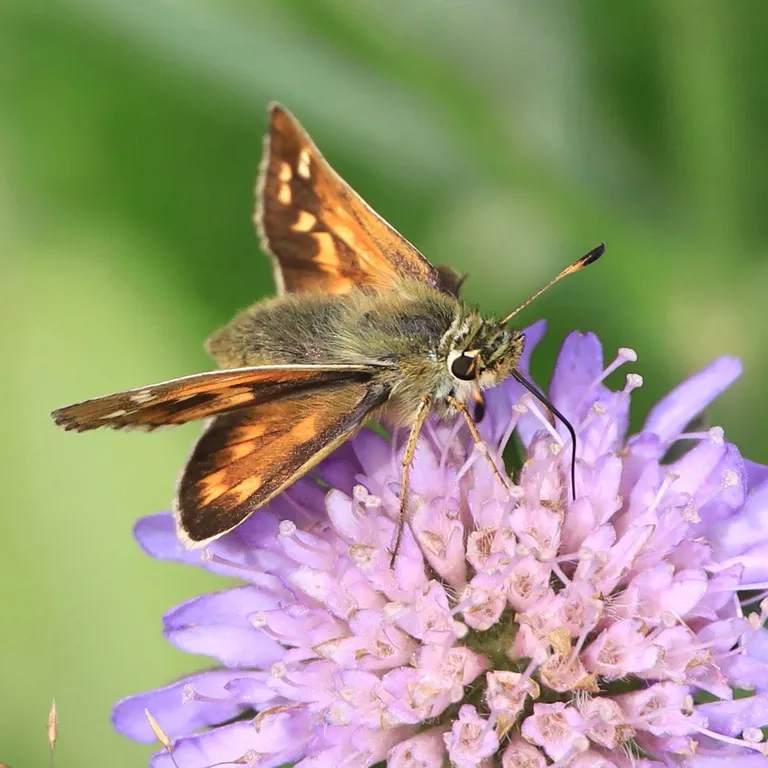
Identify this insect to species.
Hesperia comma
